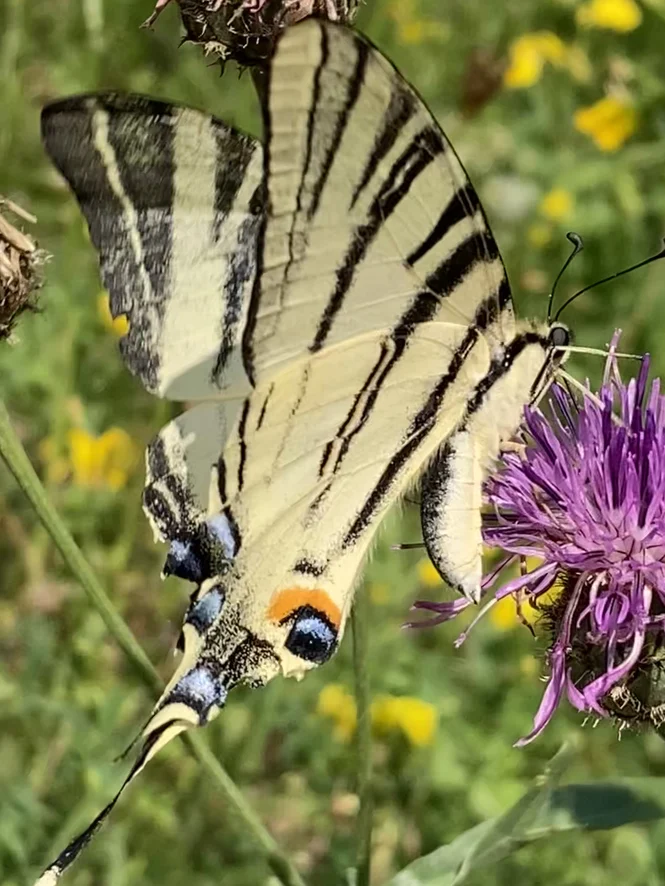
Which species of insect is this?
Iphiclides podalirius
